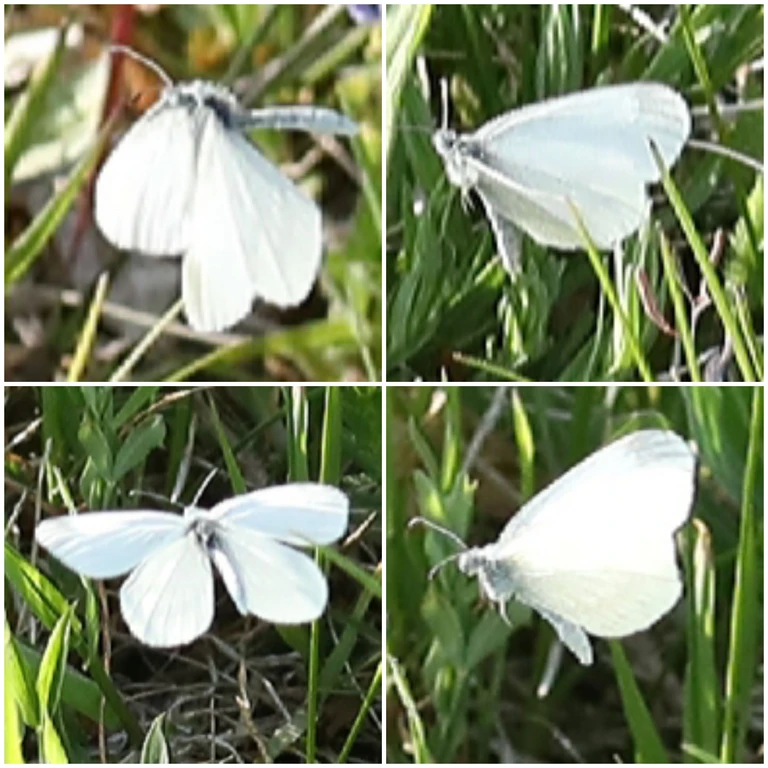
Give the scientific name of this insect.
Leptidea sinapis/juvernica
